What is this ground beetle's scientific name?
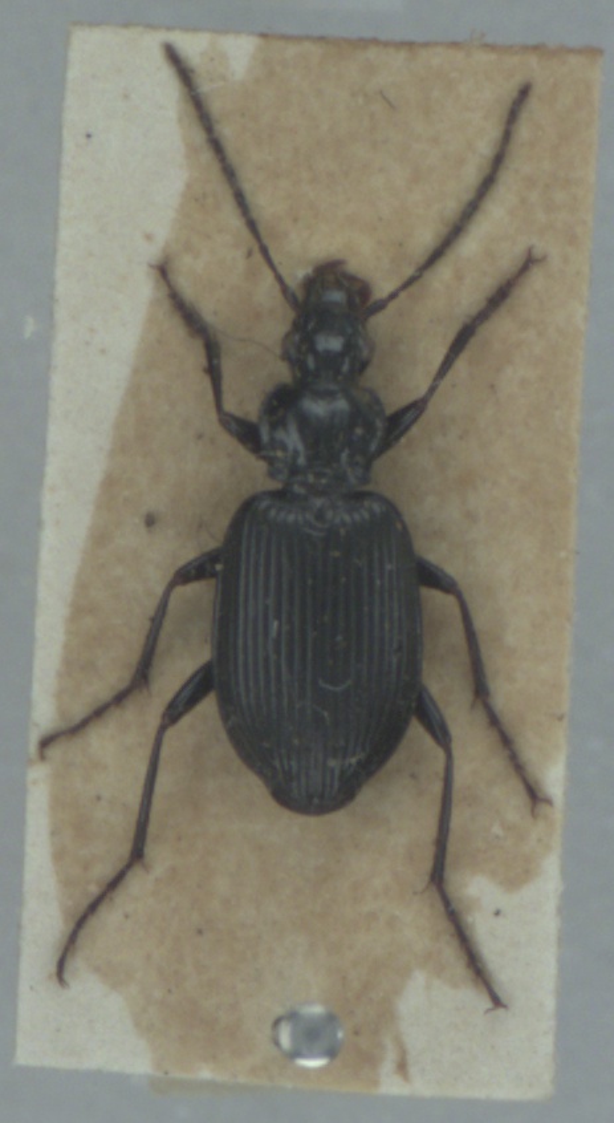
Platynus assimilis
